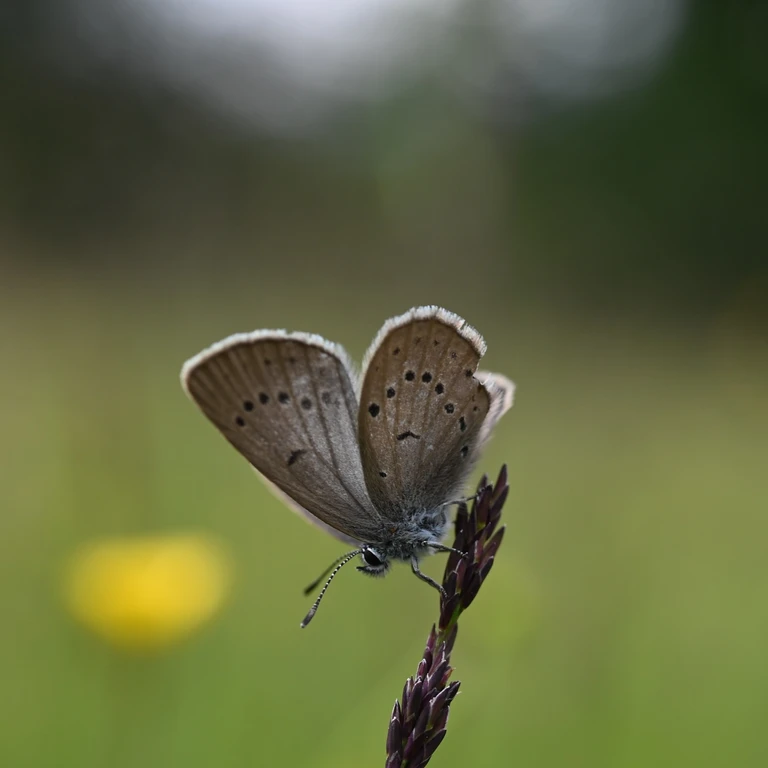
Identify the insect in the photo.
Phengaris teleius
